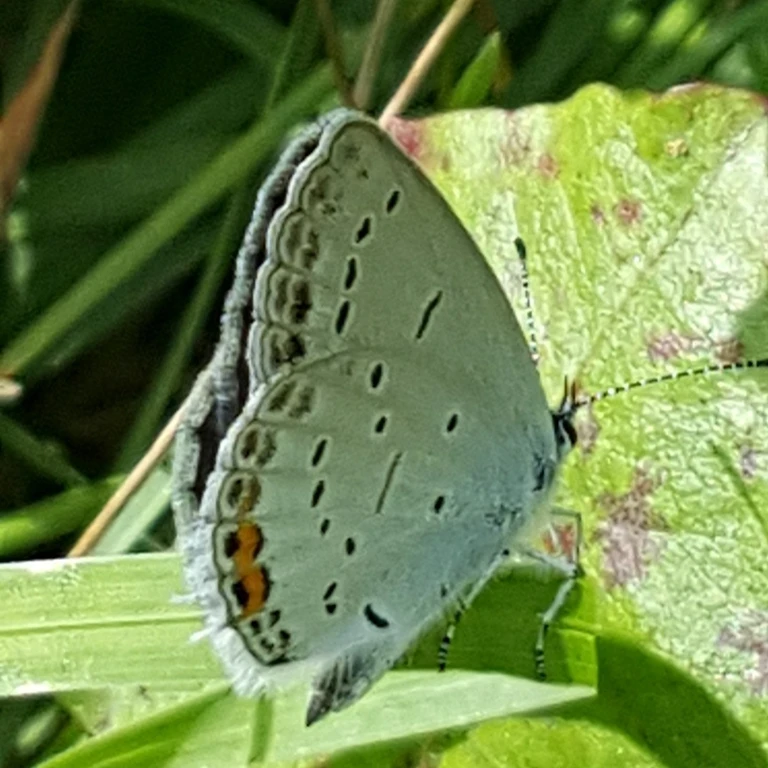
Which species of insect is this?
Cupido argiades (also Elkalyce argiades)
